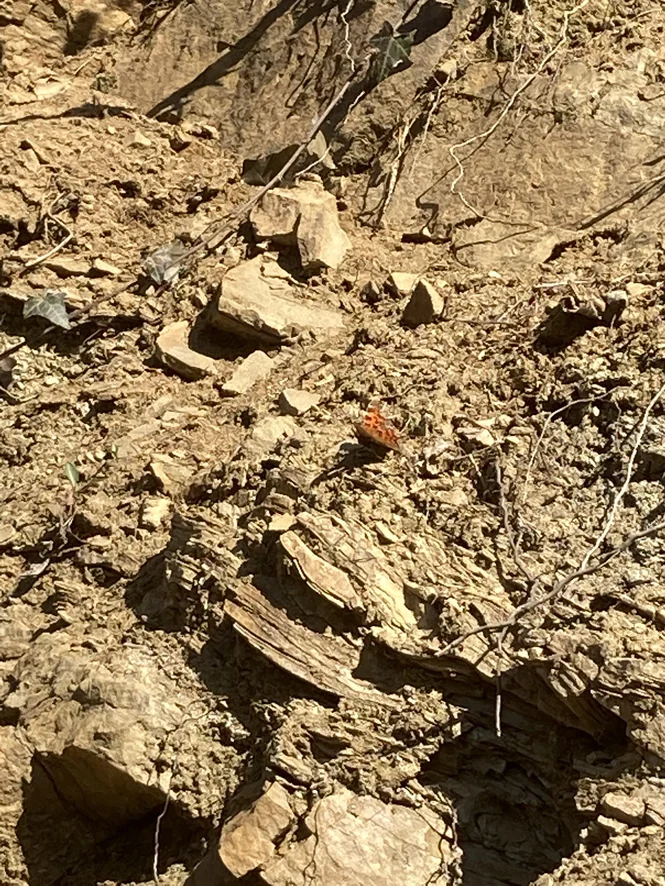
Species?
Polygonia c-album
